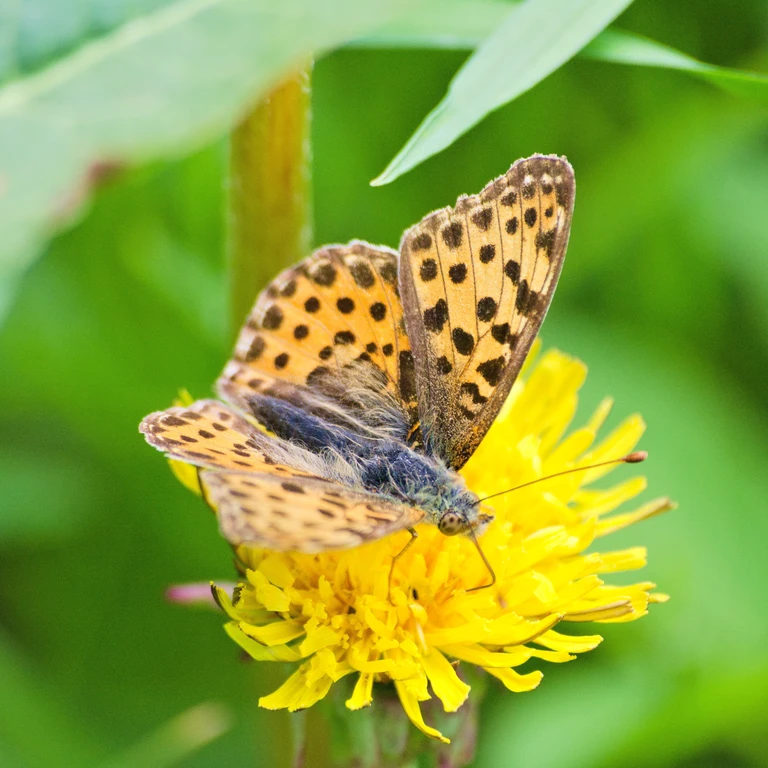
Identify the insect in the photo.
Issoria lathonia
